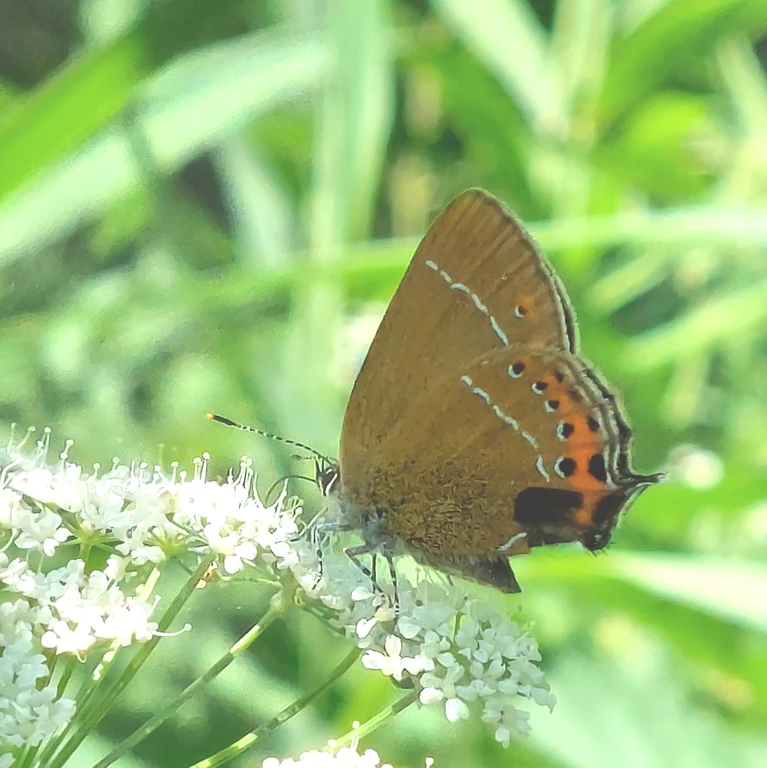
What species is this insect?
Satyrium pruni (also Fixsenia pruni)
